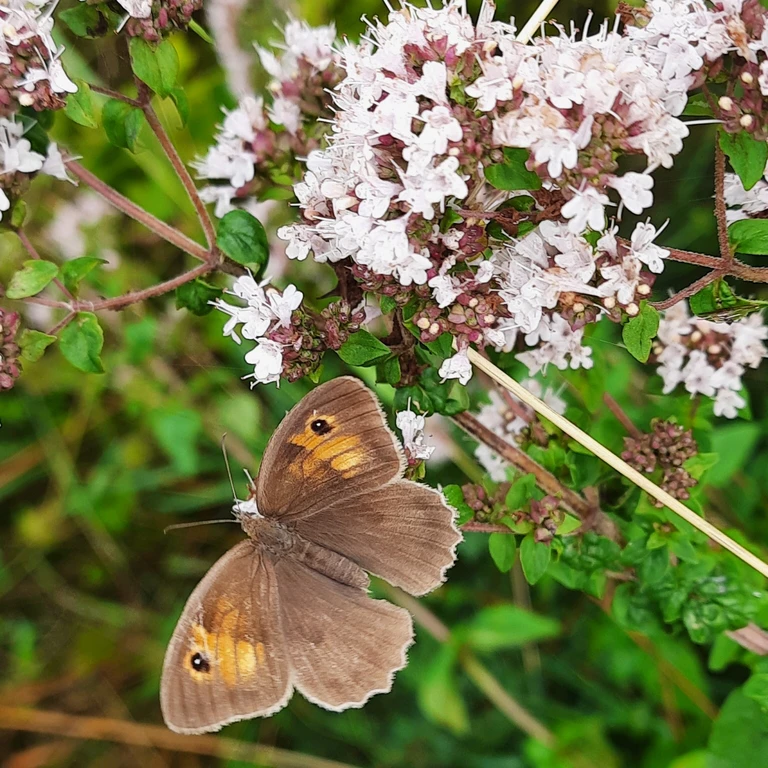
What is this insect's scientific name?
Maniola jurtina
